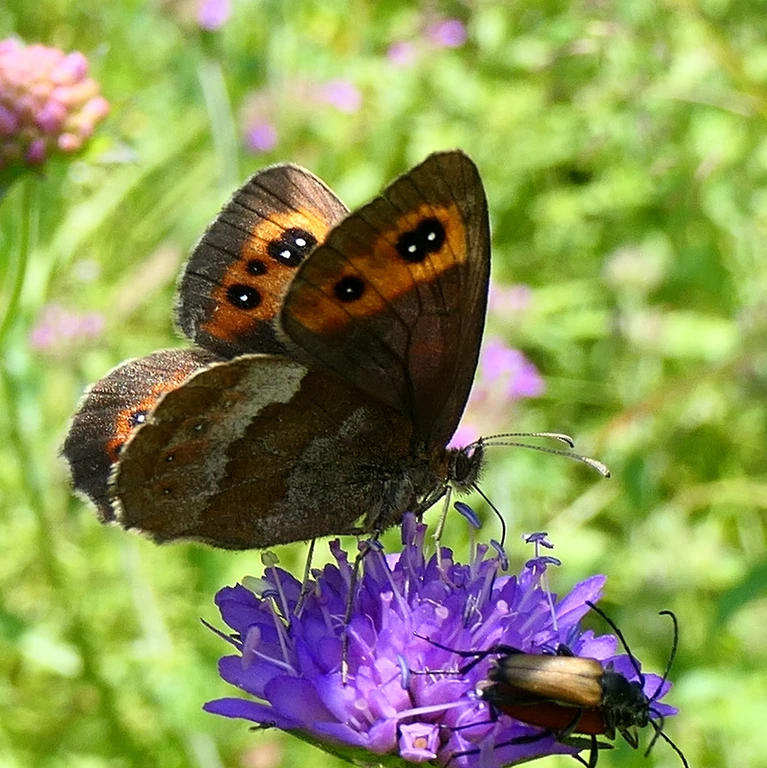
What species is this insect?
Erebia aethiops
